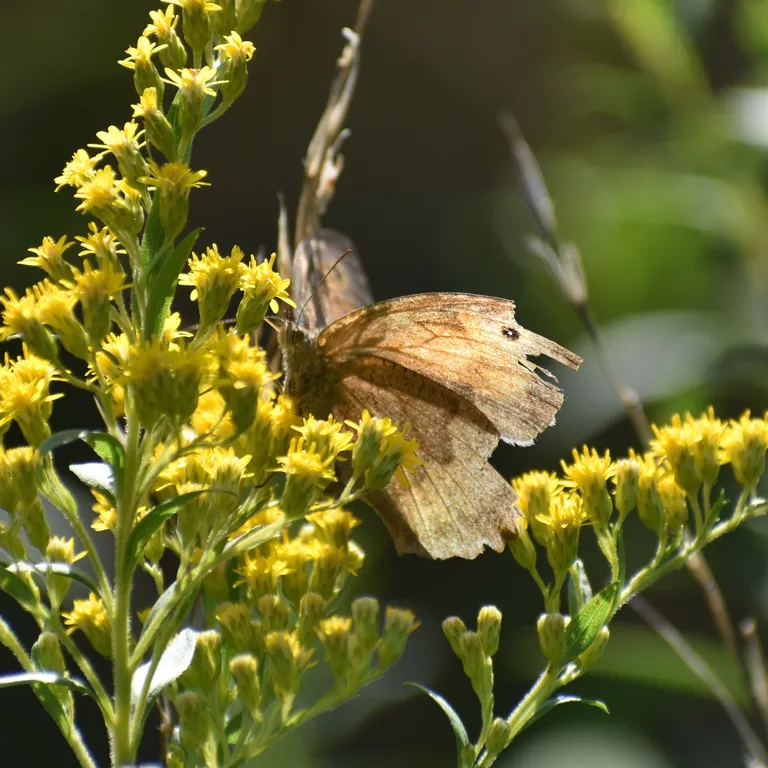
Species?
Maniola jurtina
